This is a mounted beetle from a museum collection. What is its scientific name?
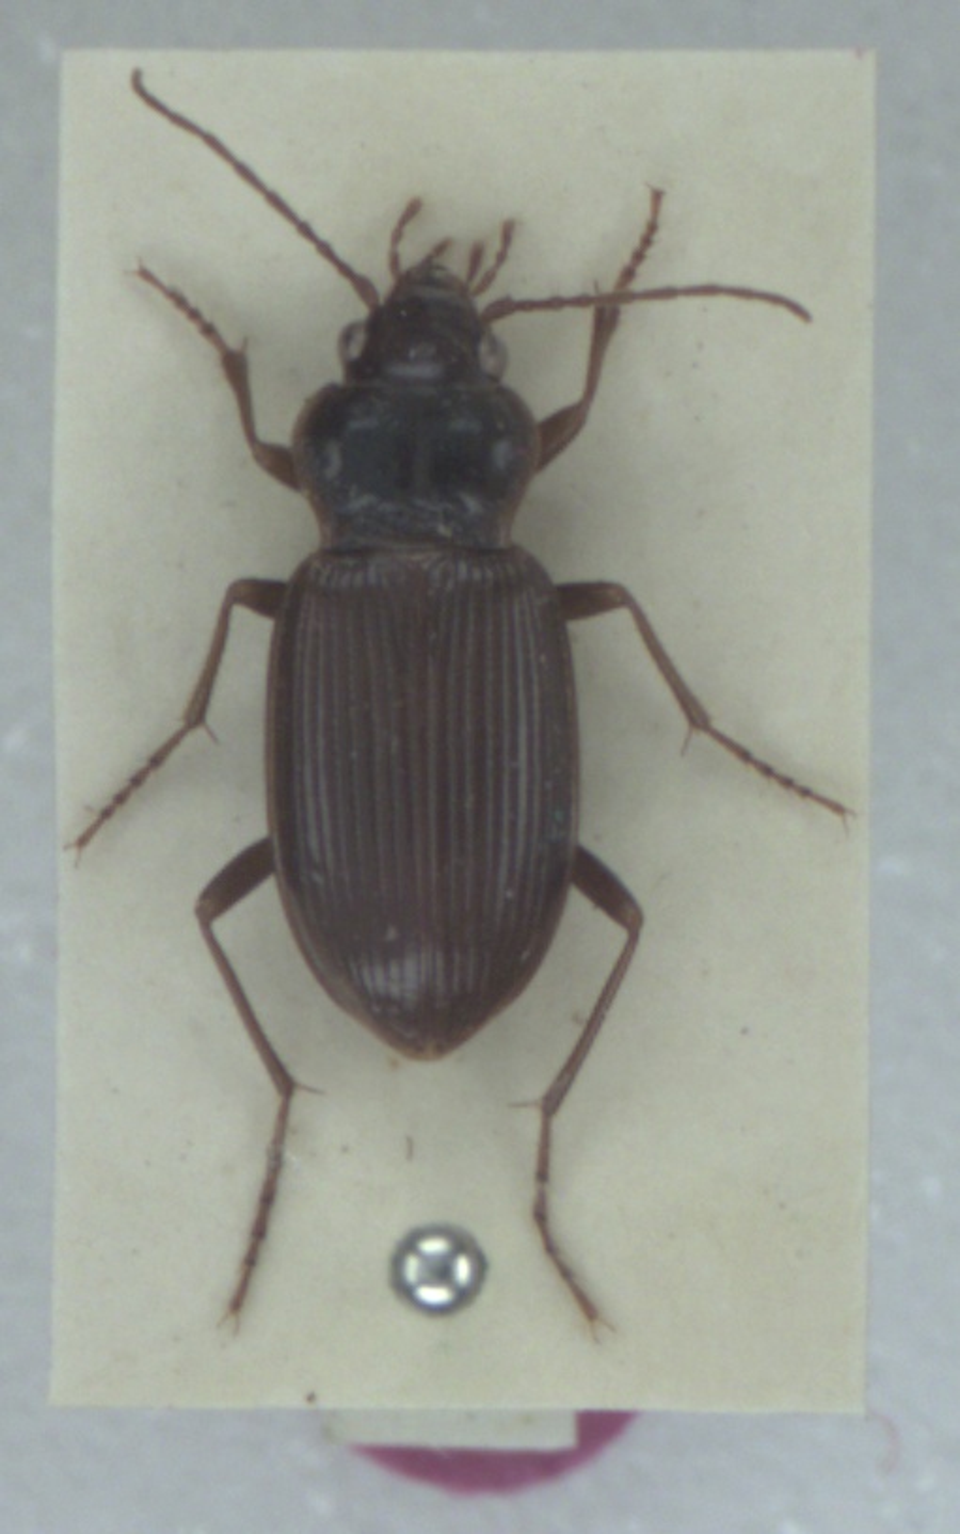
Nebria brevicollis
